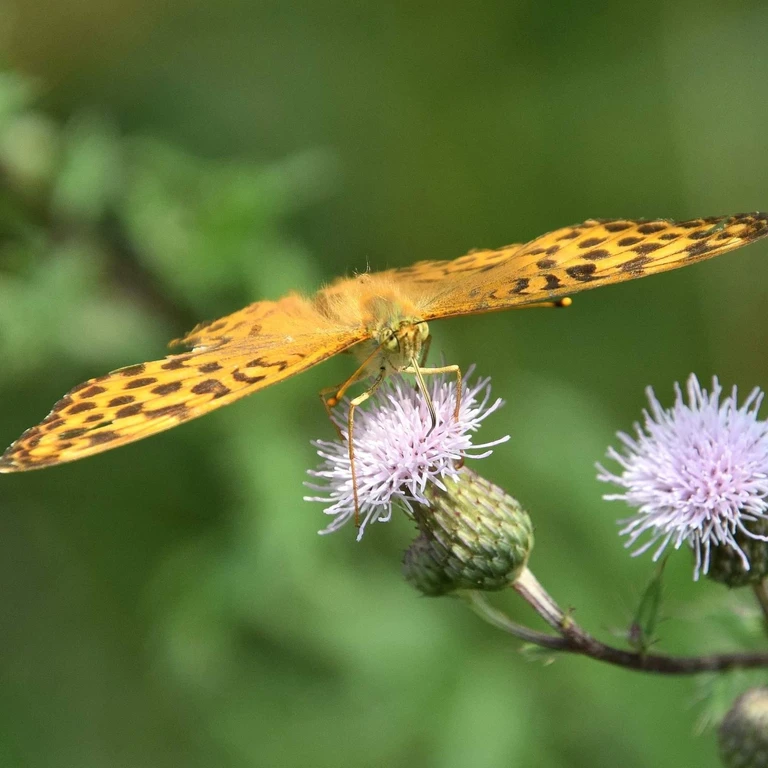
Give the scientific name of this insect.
Argynnis paphia
